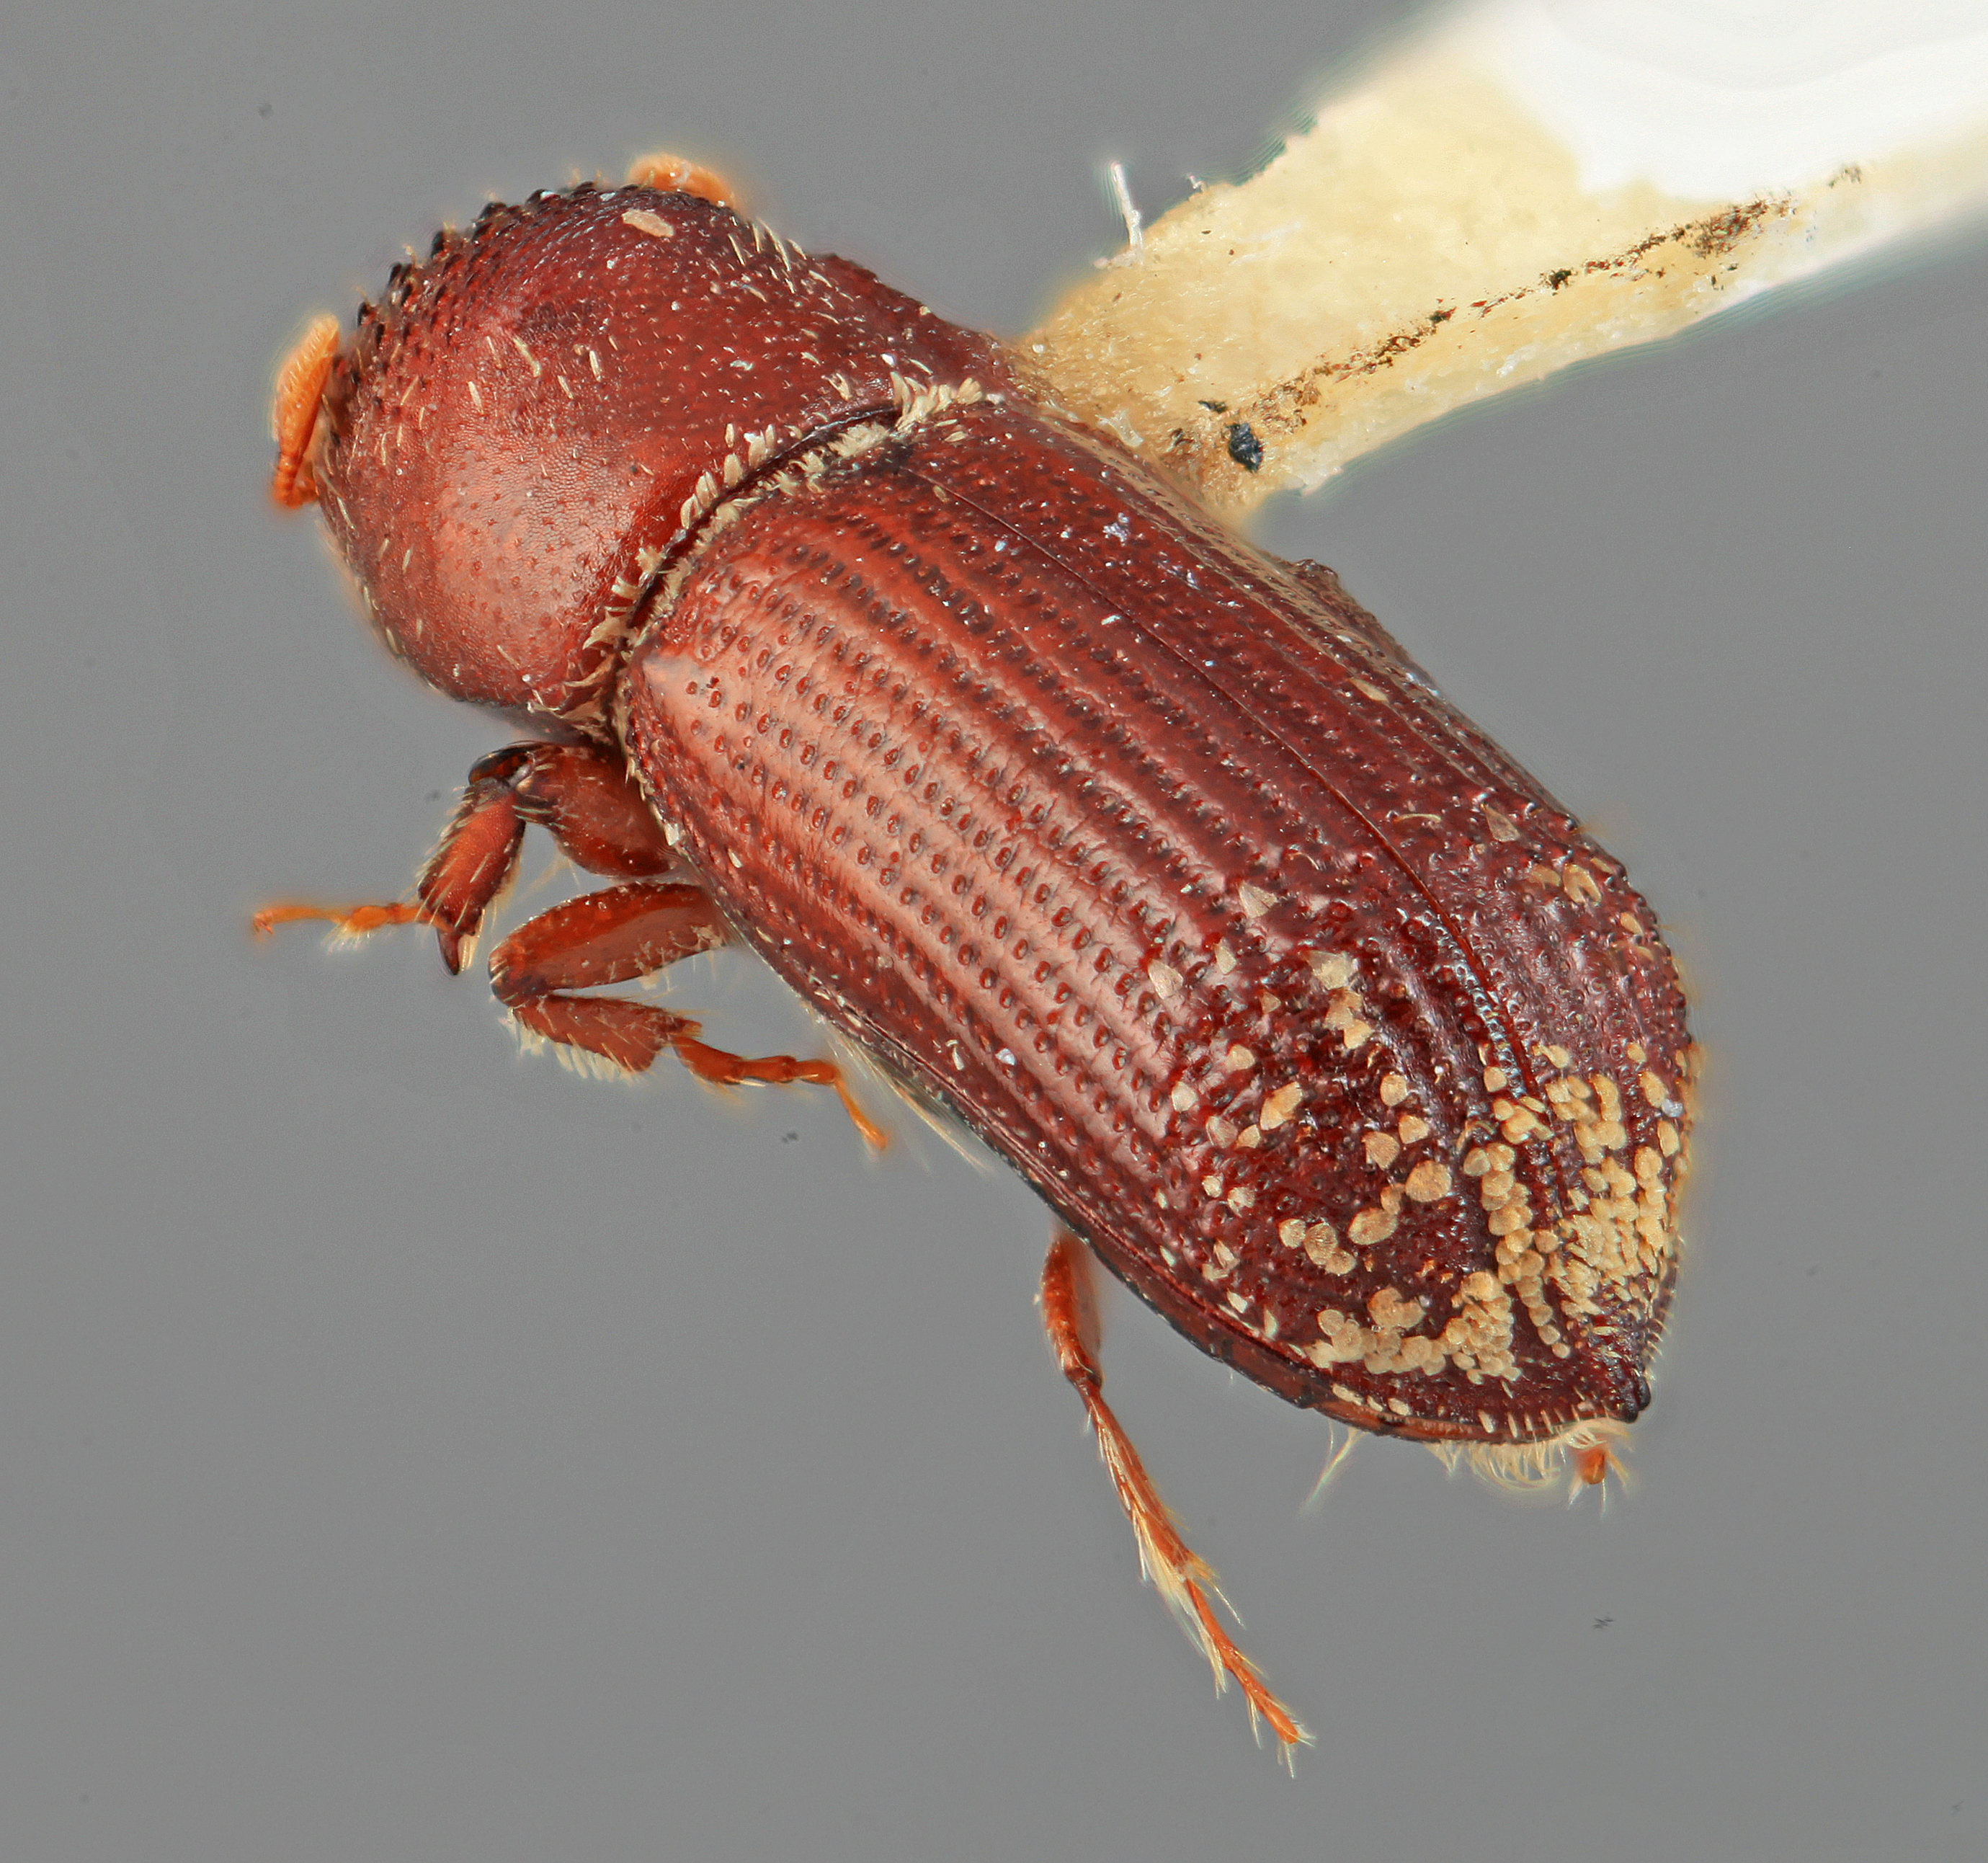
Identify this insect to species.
Micracis amplinis
